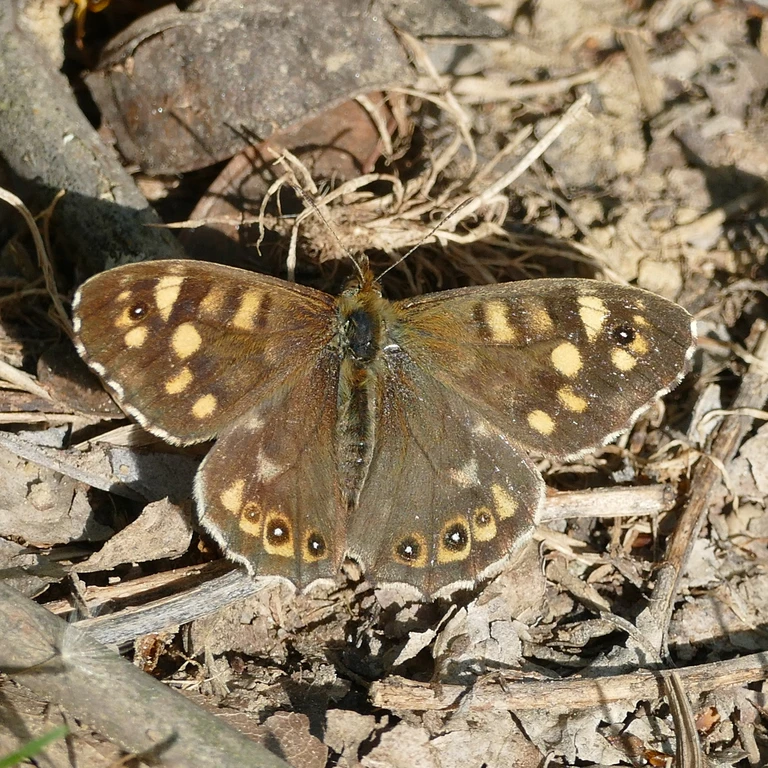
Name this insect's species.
Pararge aegeria
